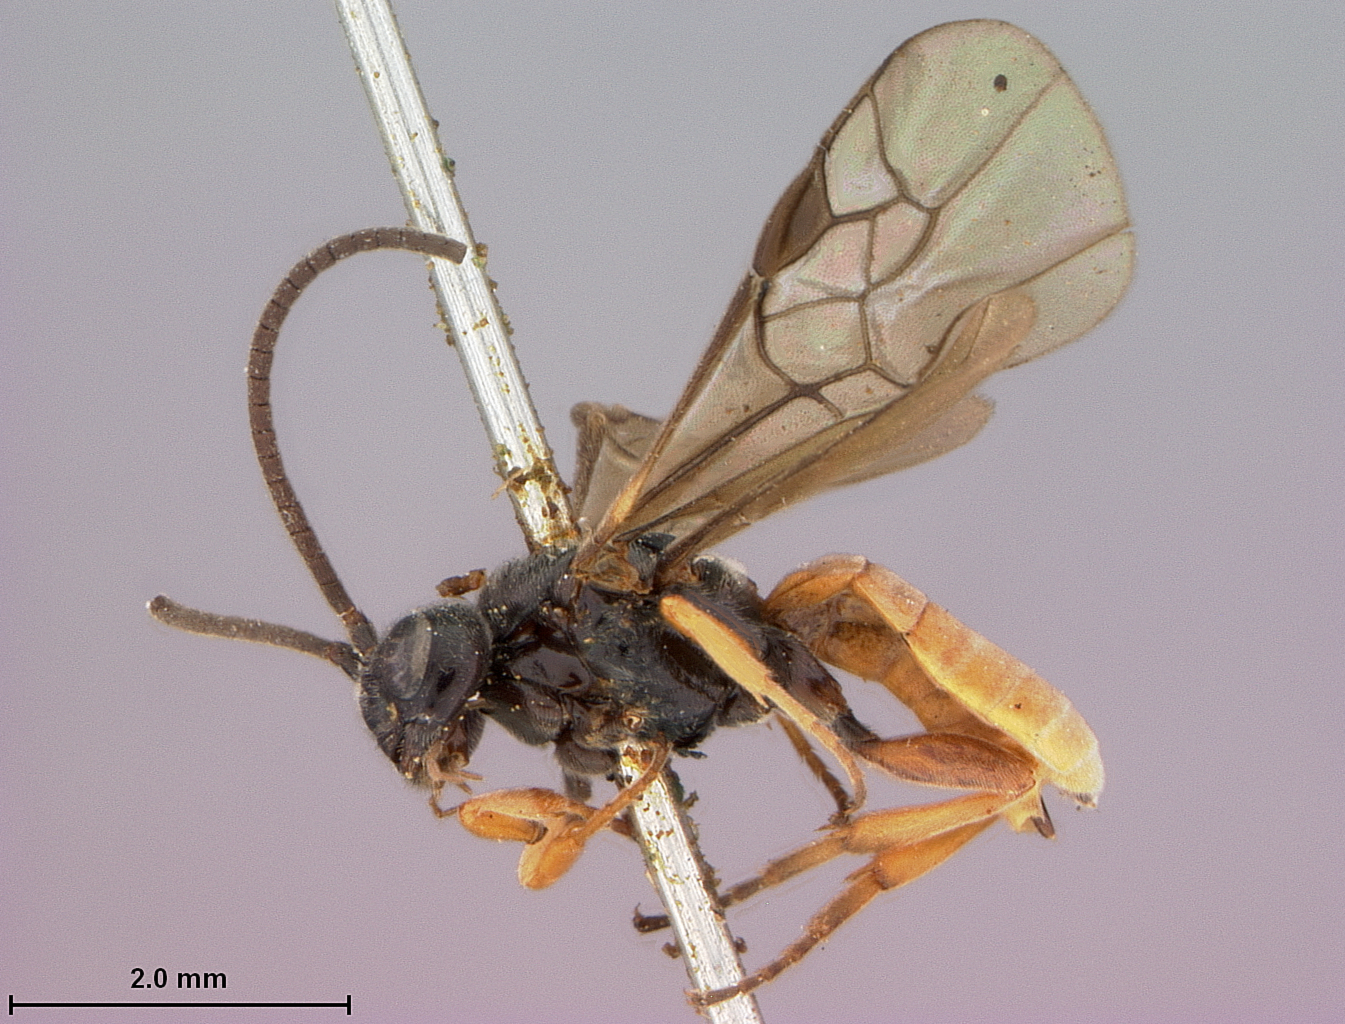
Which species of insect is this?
Ichneutes abdominalis
